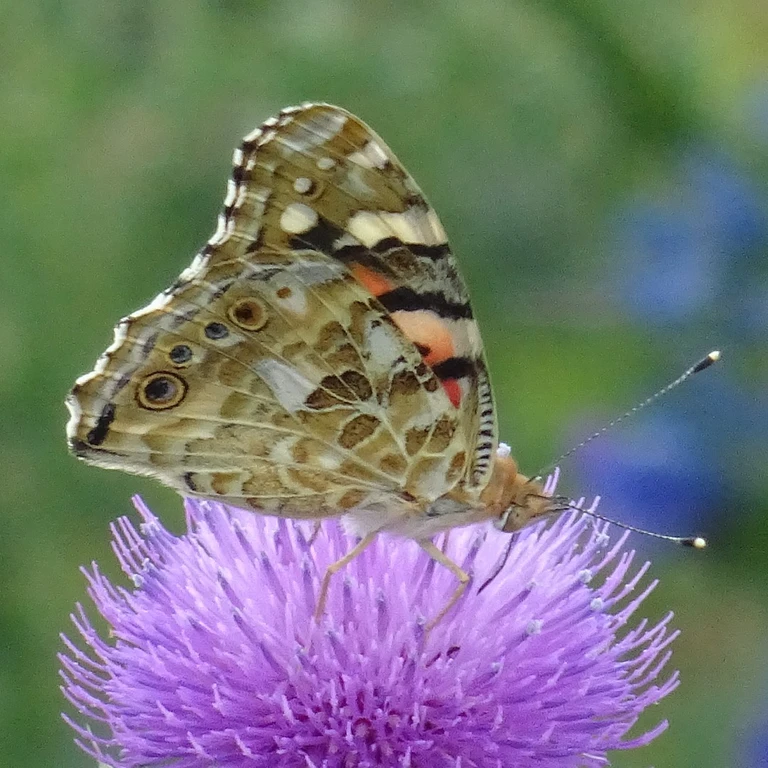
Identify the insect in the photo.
Vanessa cardui
